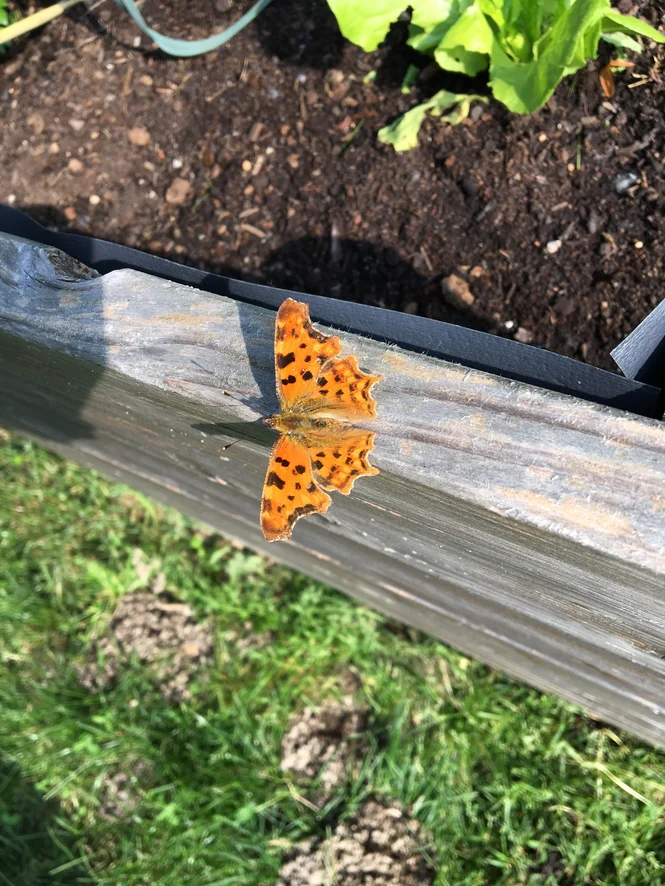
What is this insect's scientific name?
Polygonia c-album
